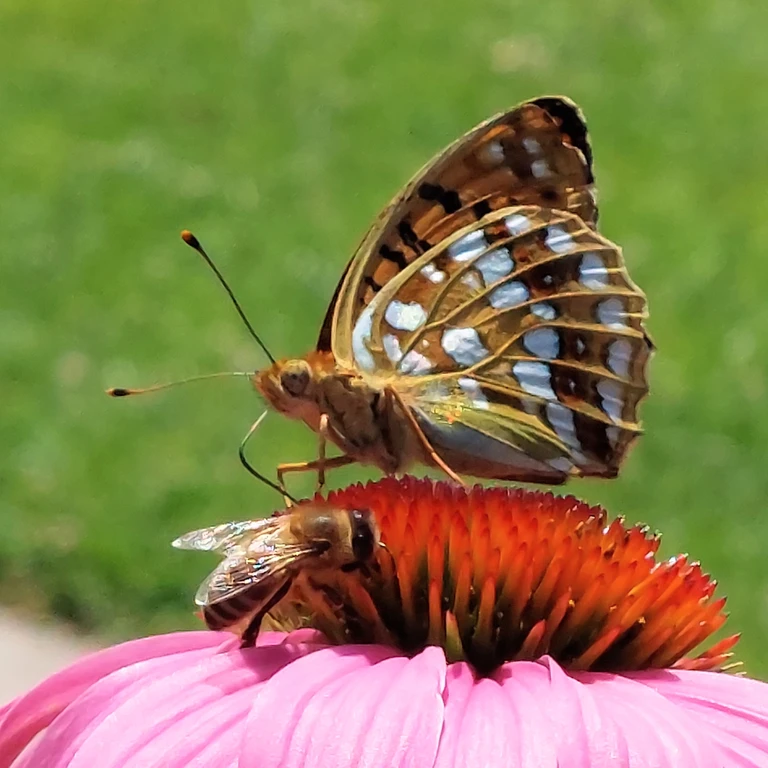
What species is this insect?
Fabriciana adippe
